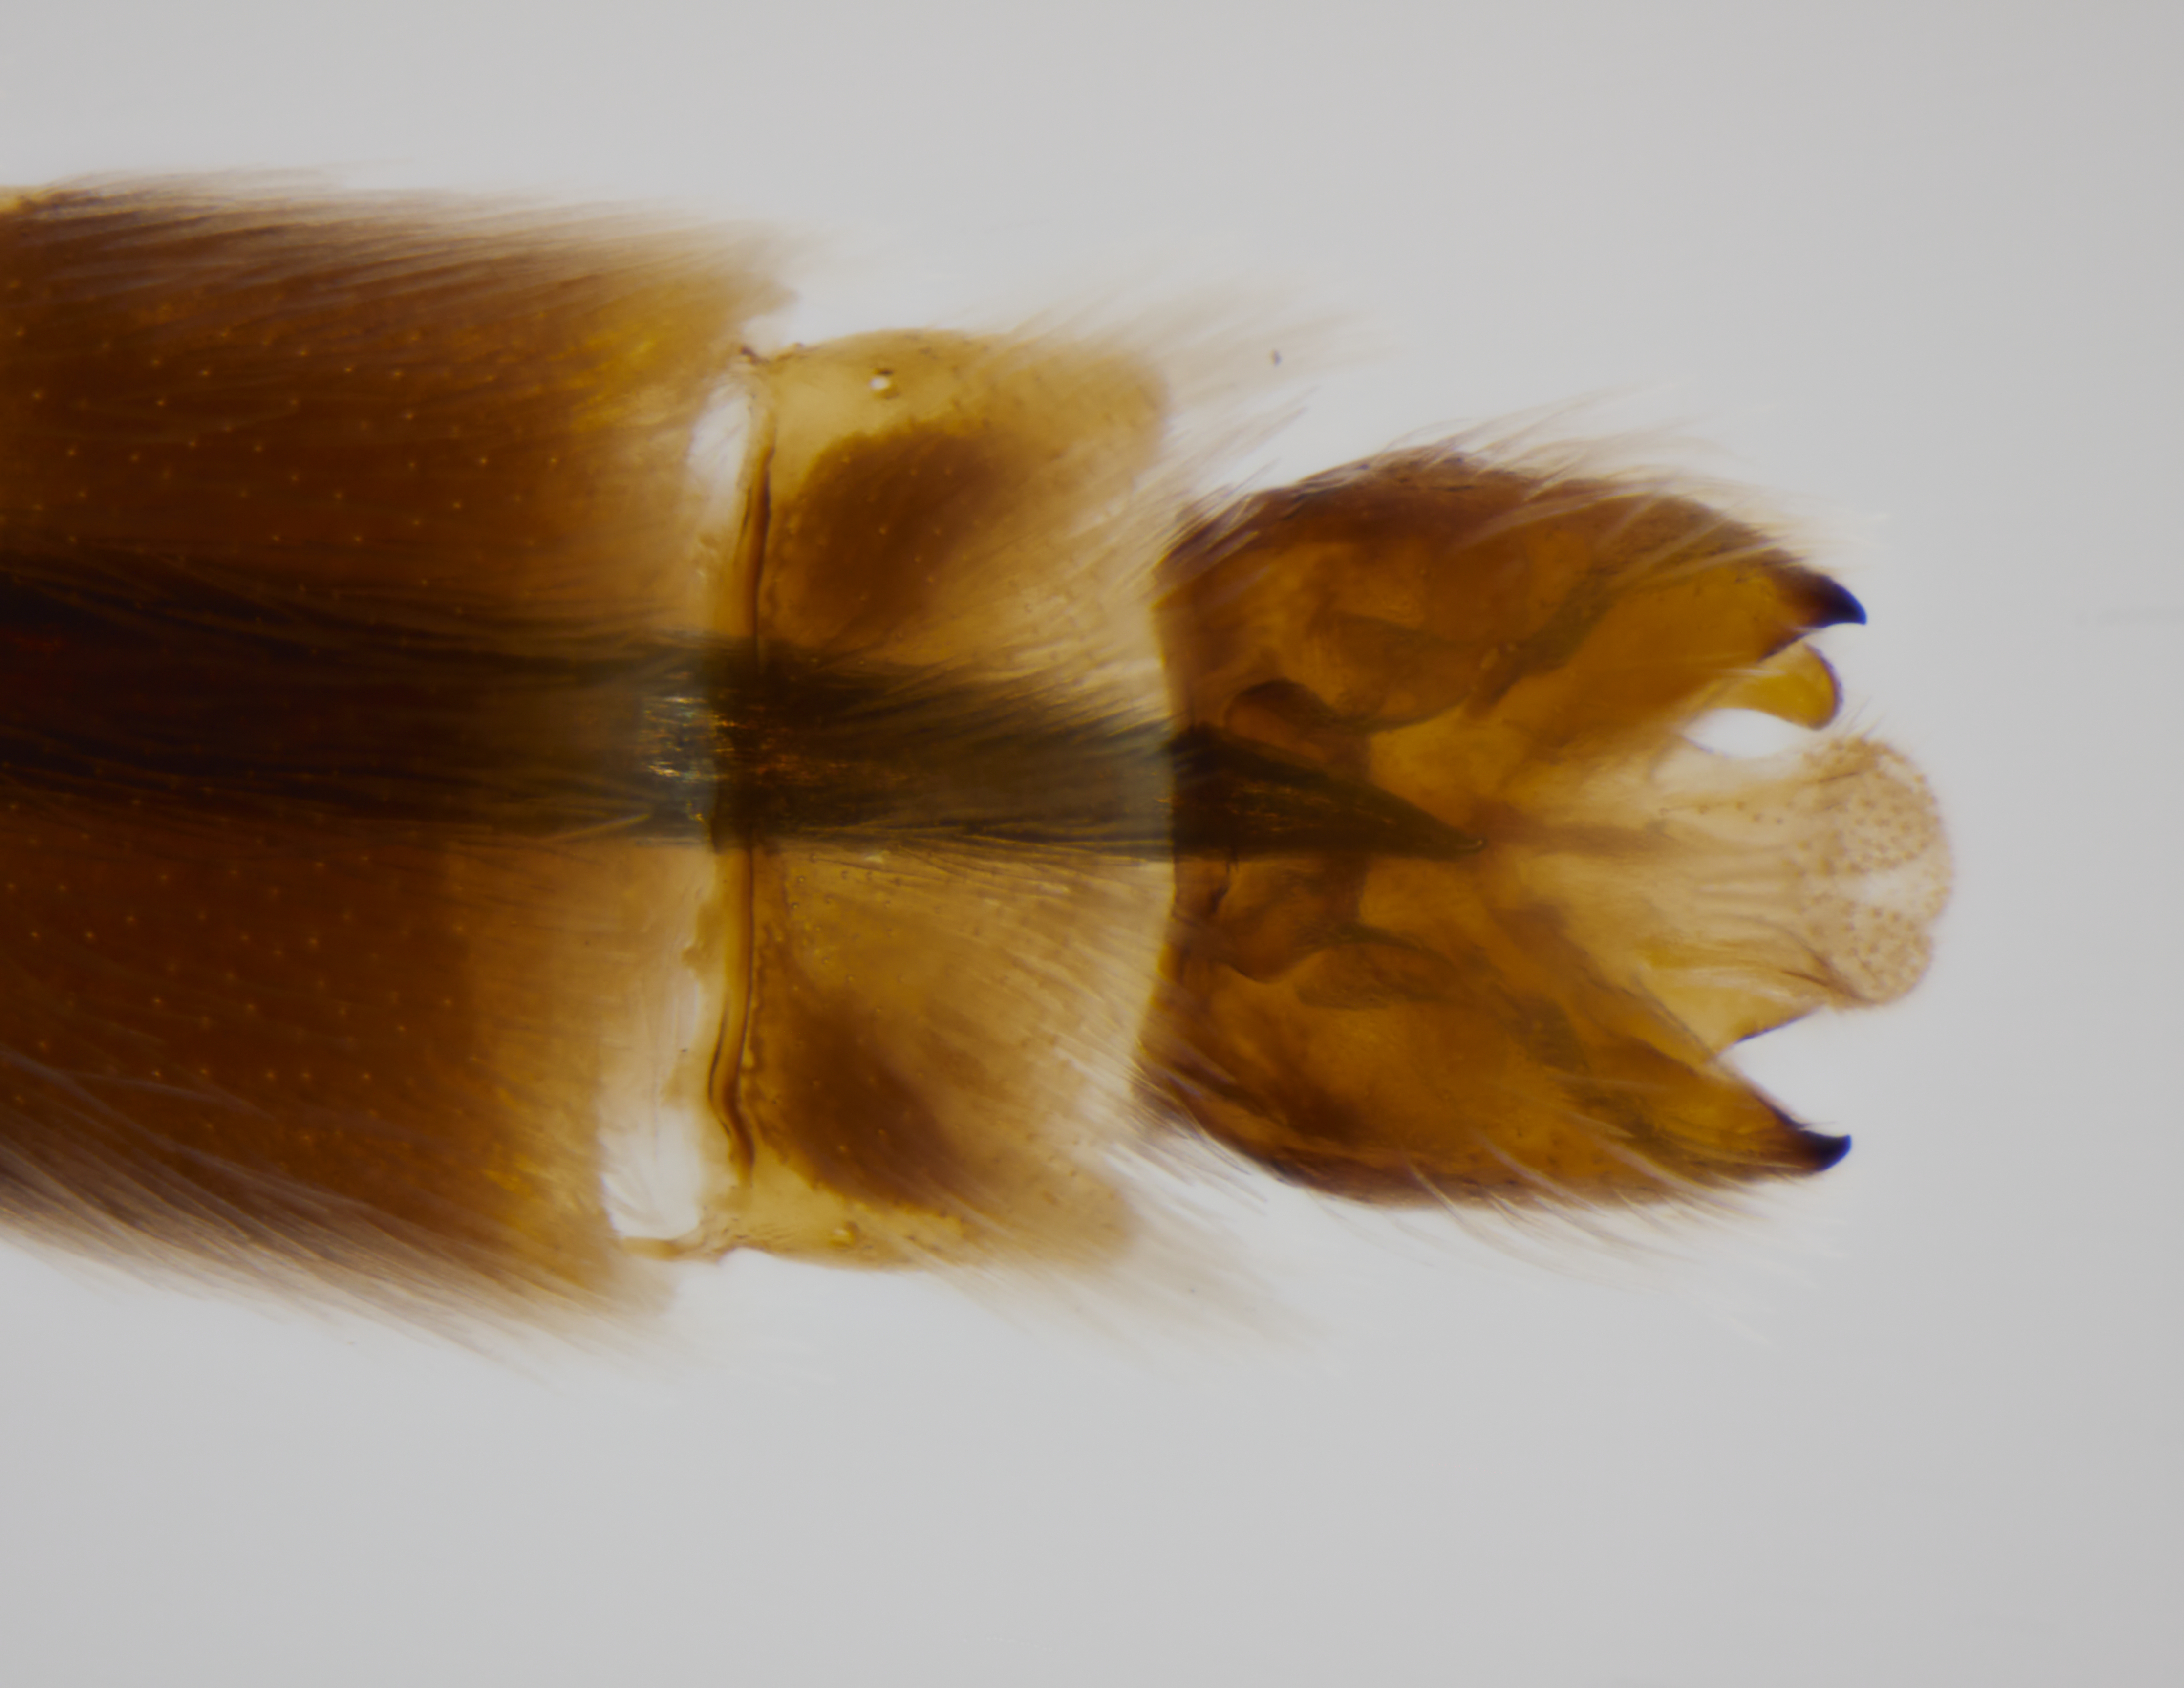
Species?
Eremohaplomydas gobabebensis
